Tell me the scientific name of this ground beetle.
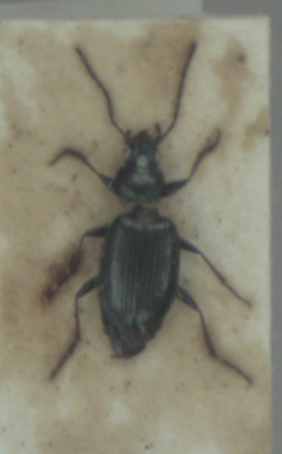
Bembidion geniculatum
